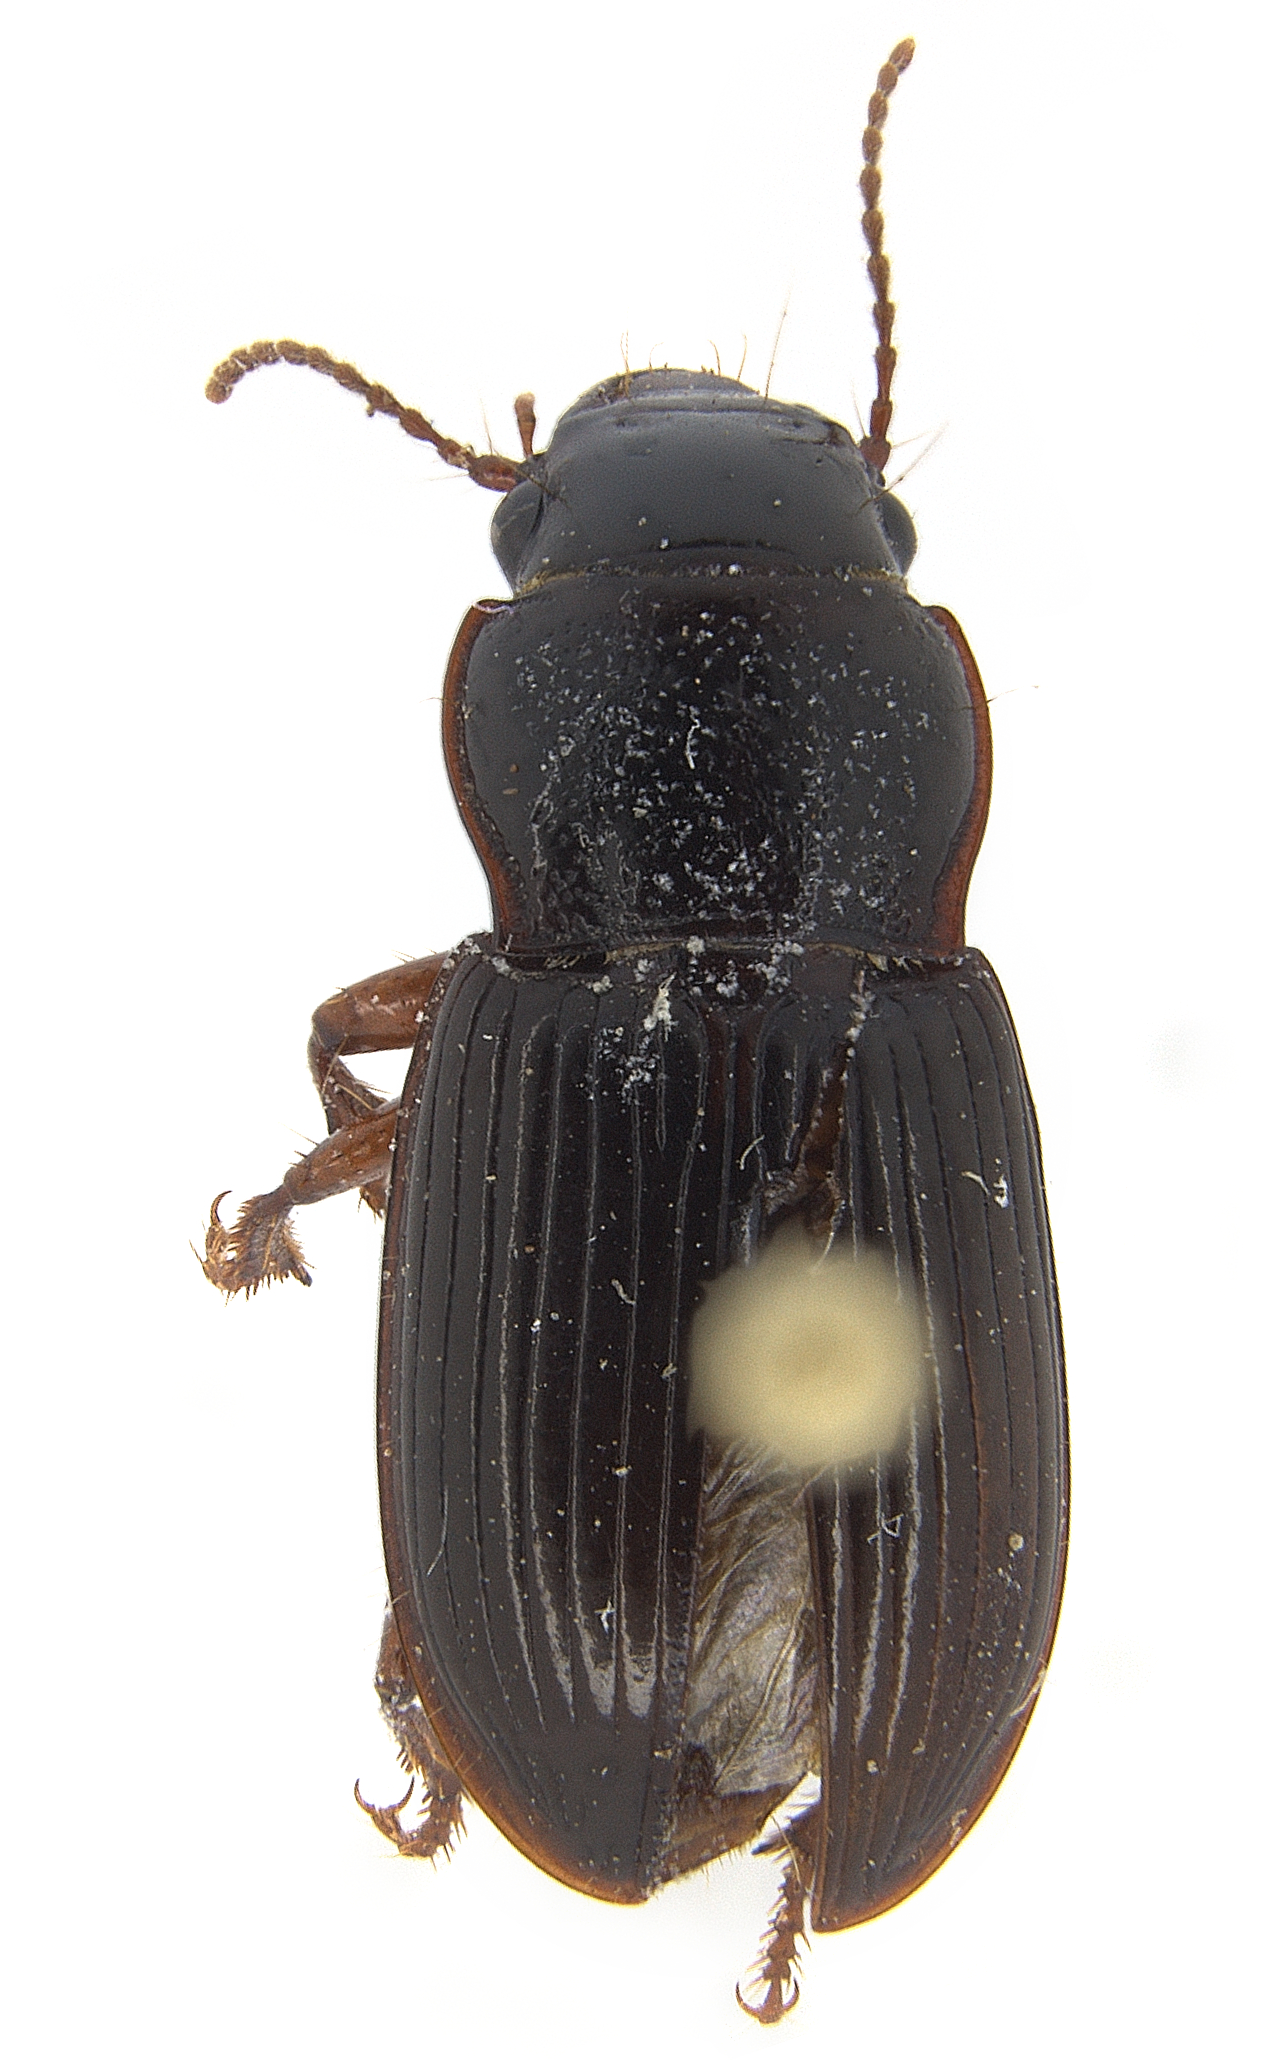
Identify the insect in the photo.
Cratacanthus dubius
